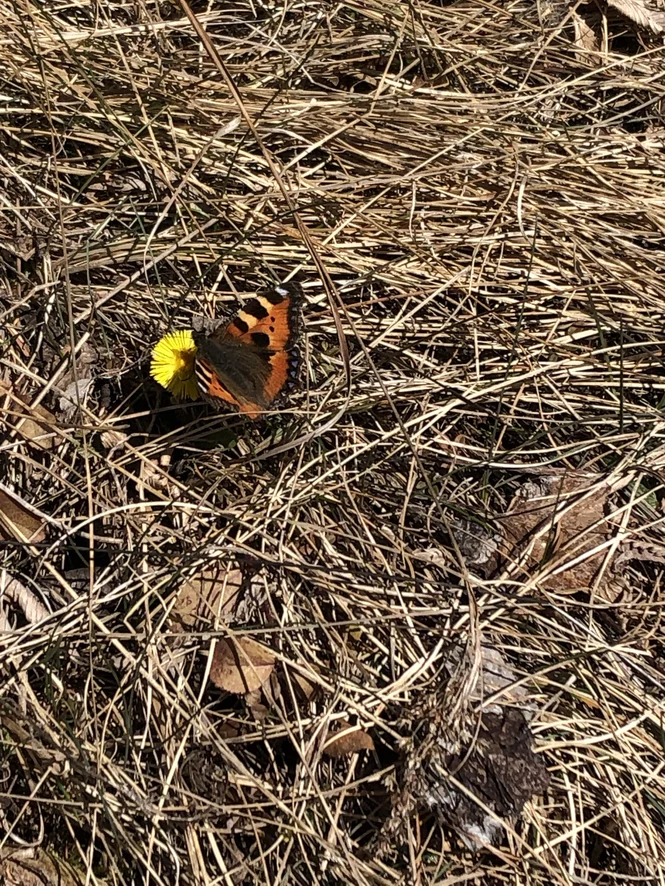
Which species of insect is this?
Aglais urticae
